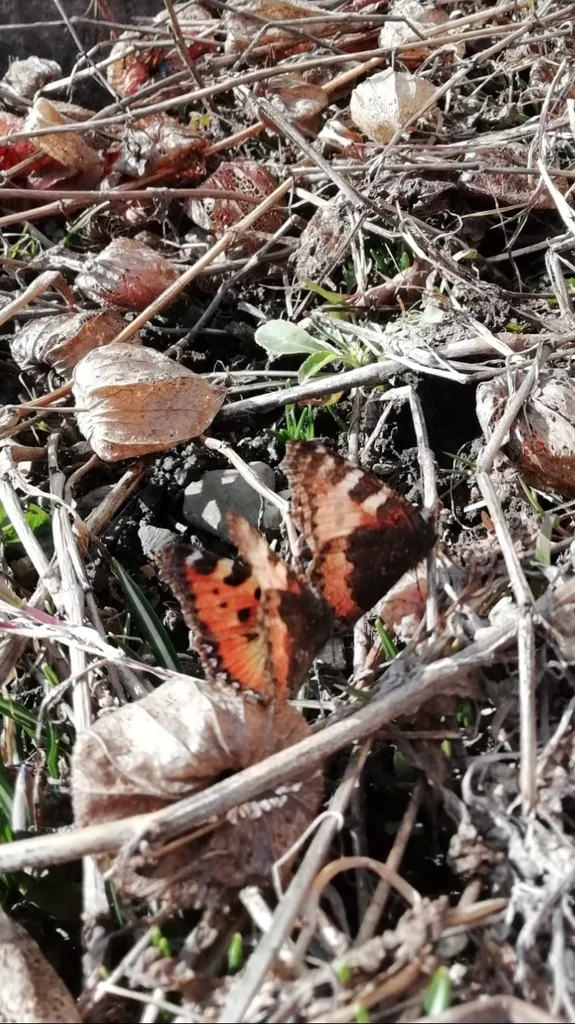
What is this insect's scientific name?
Aglais urticae
